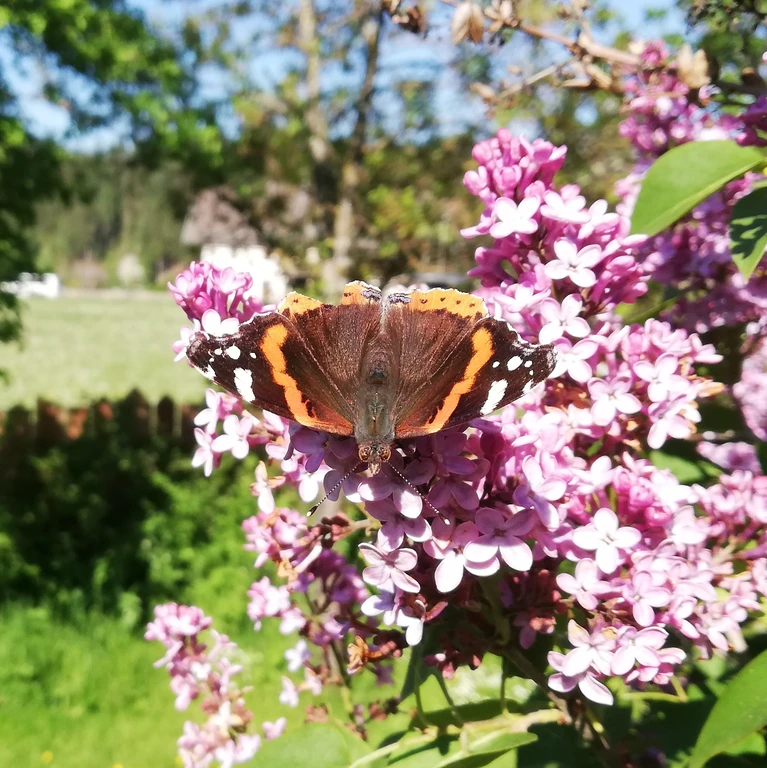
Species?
Vanessa atalanta
